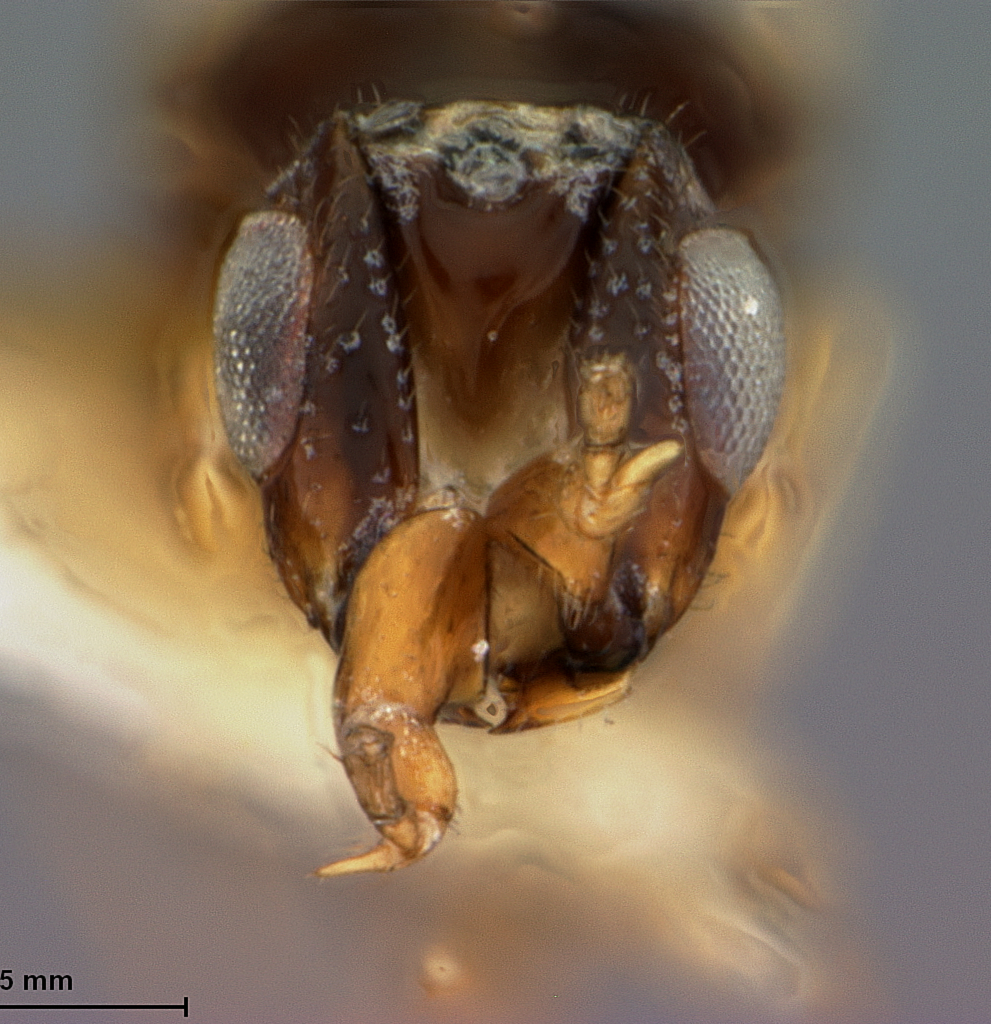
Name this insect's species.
Kradibia brownii
